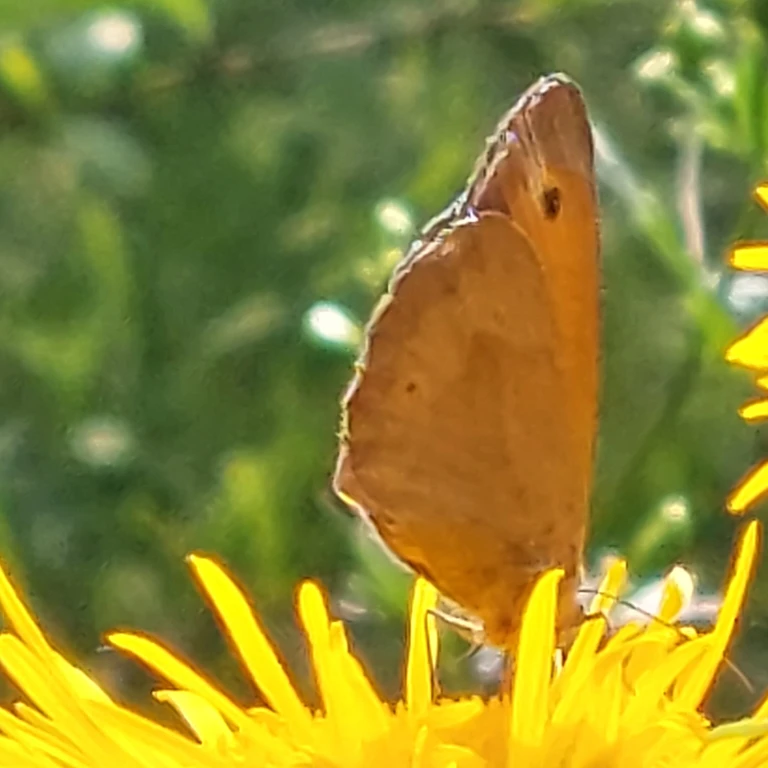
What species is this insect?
Maniola jurtina
